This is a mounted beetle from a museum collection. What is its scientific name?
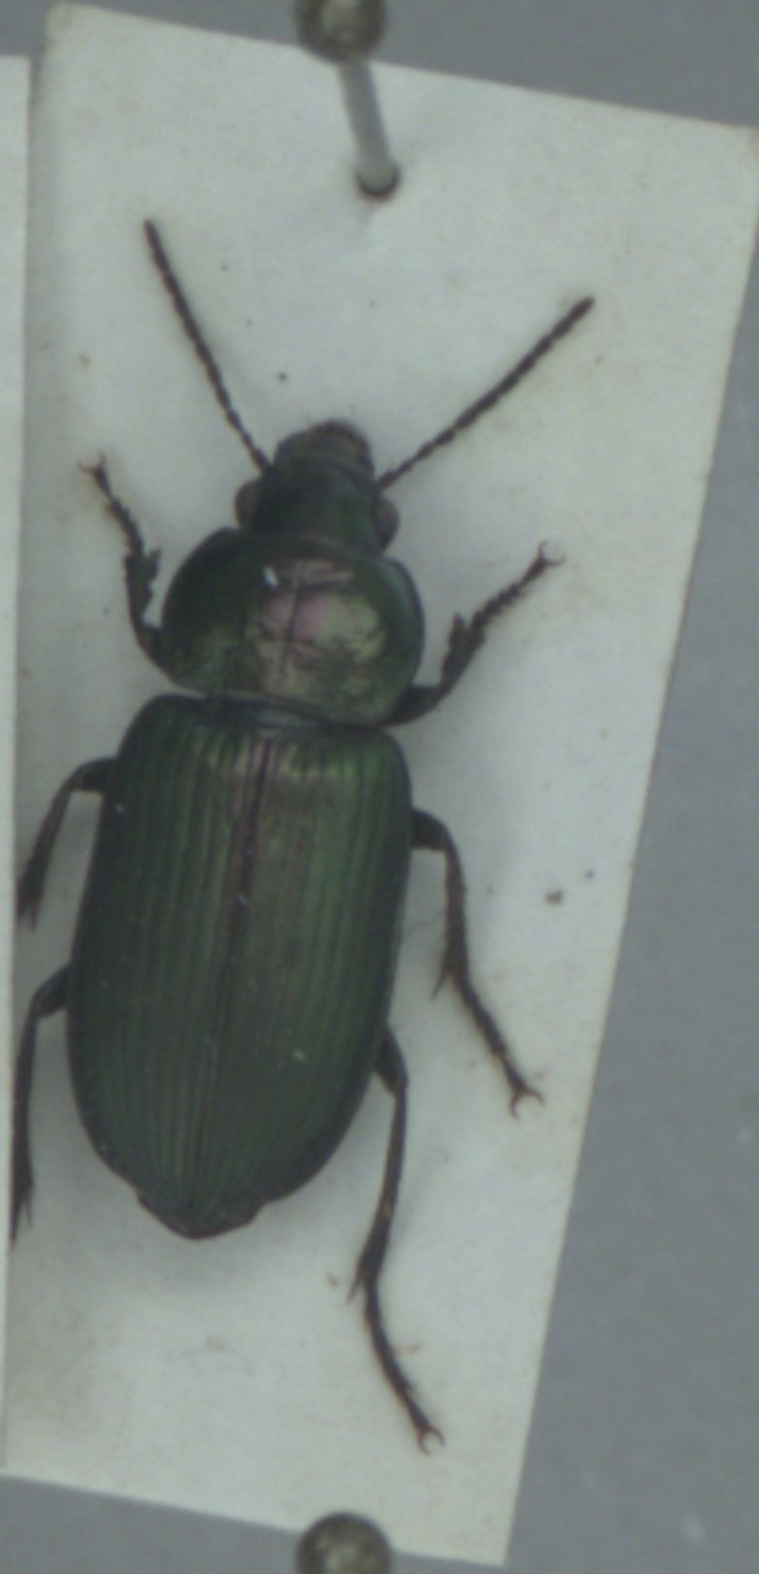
Anisodactylus poeciloides
